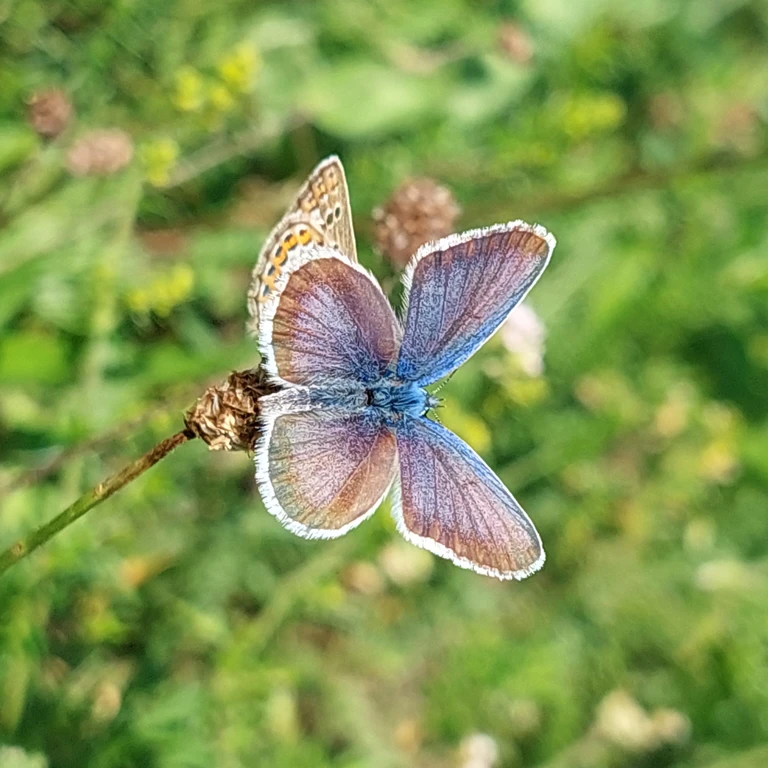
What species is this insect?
Plebejus argus
